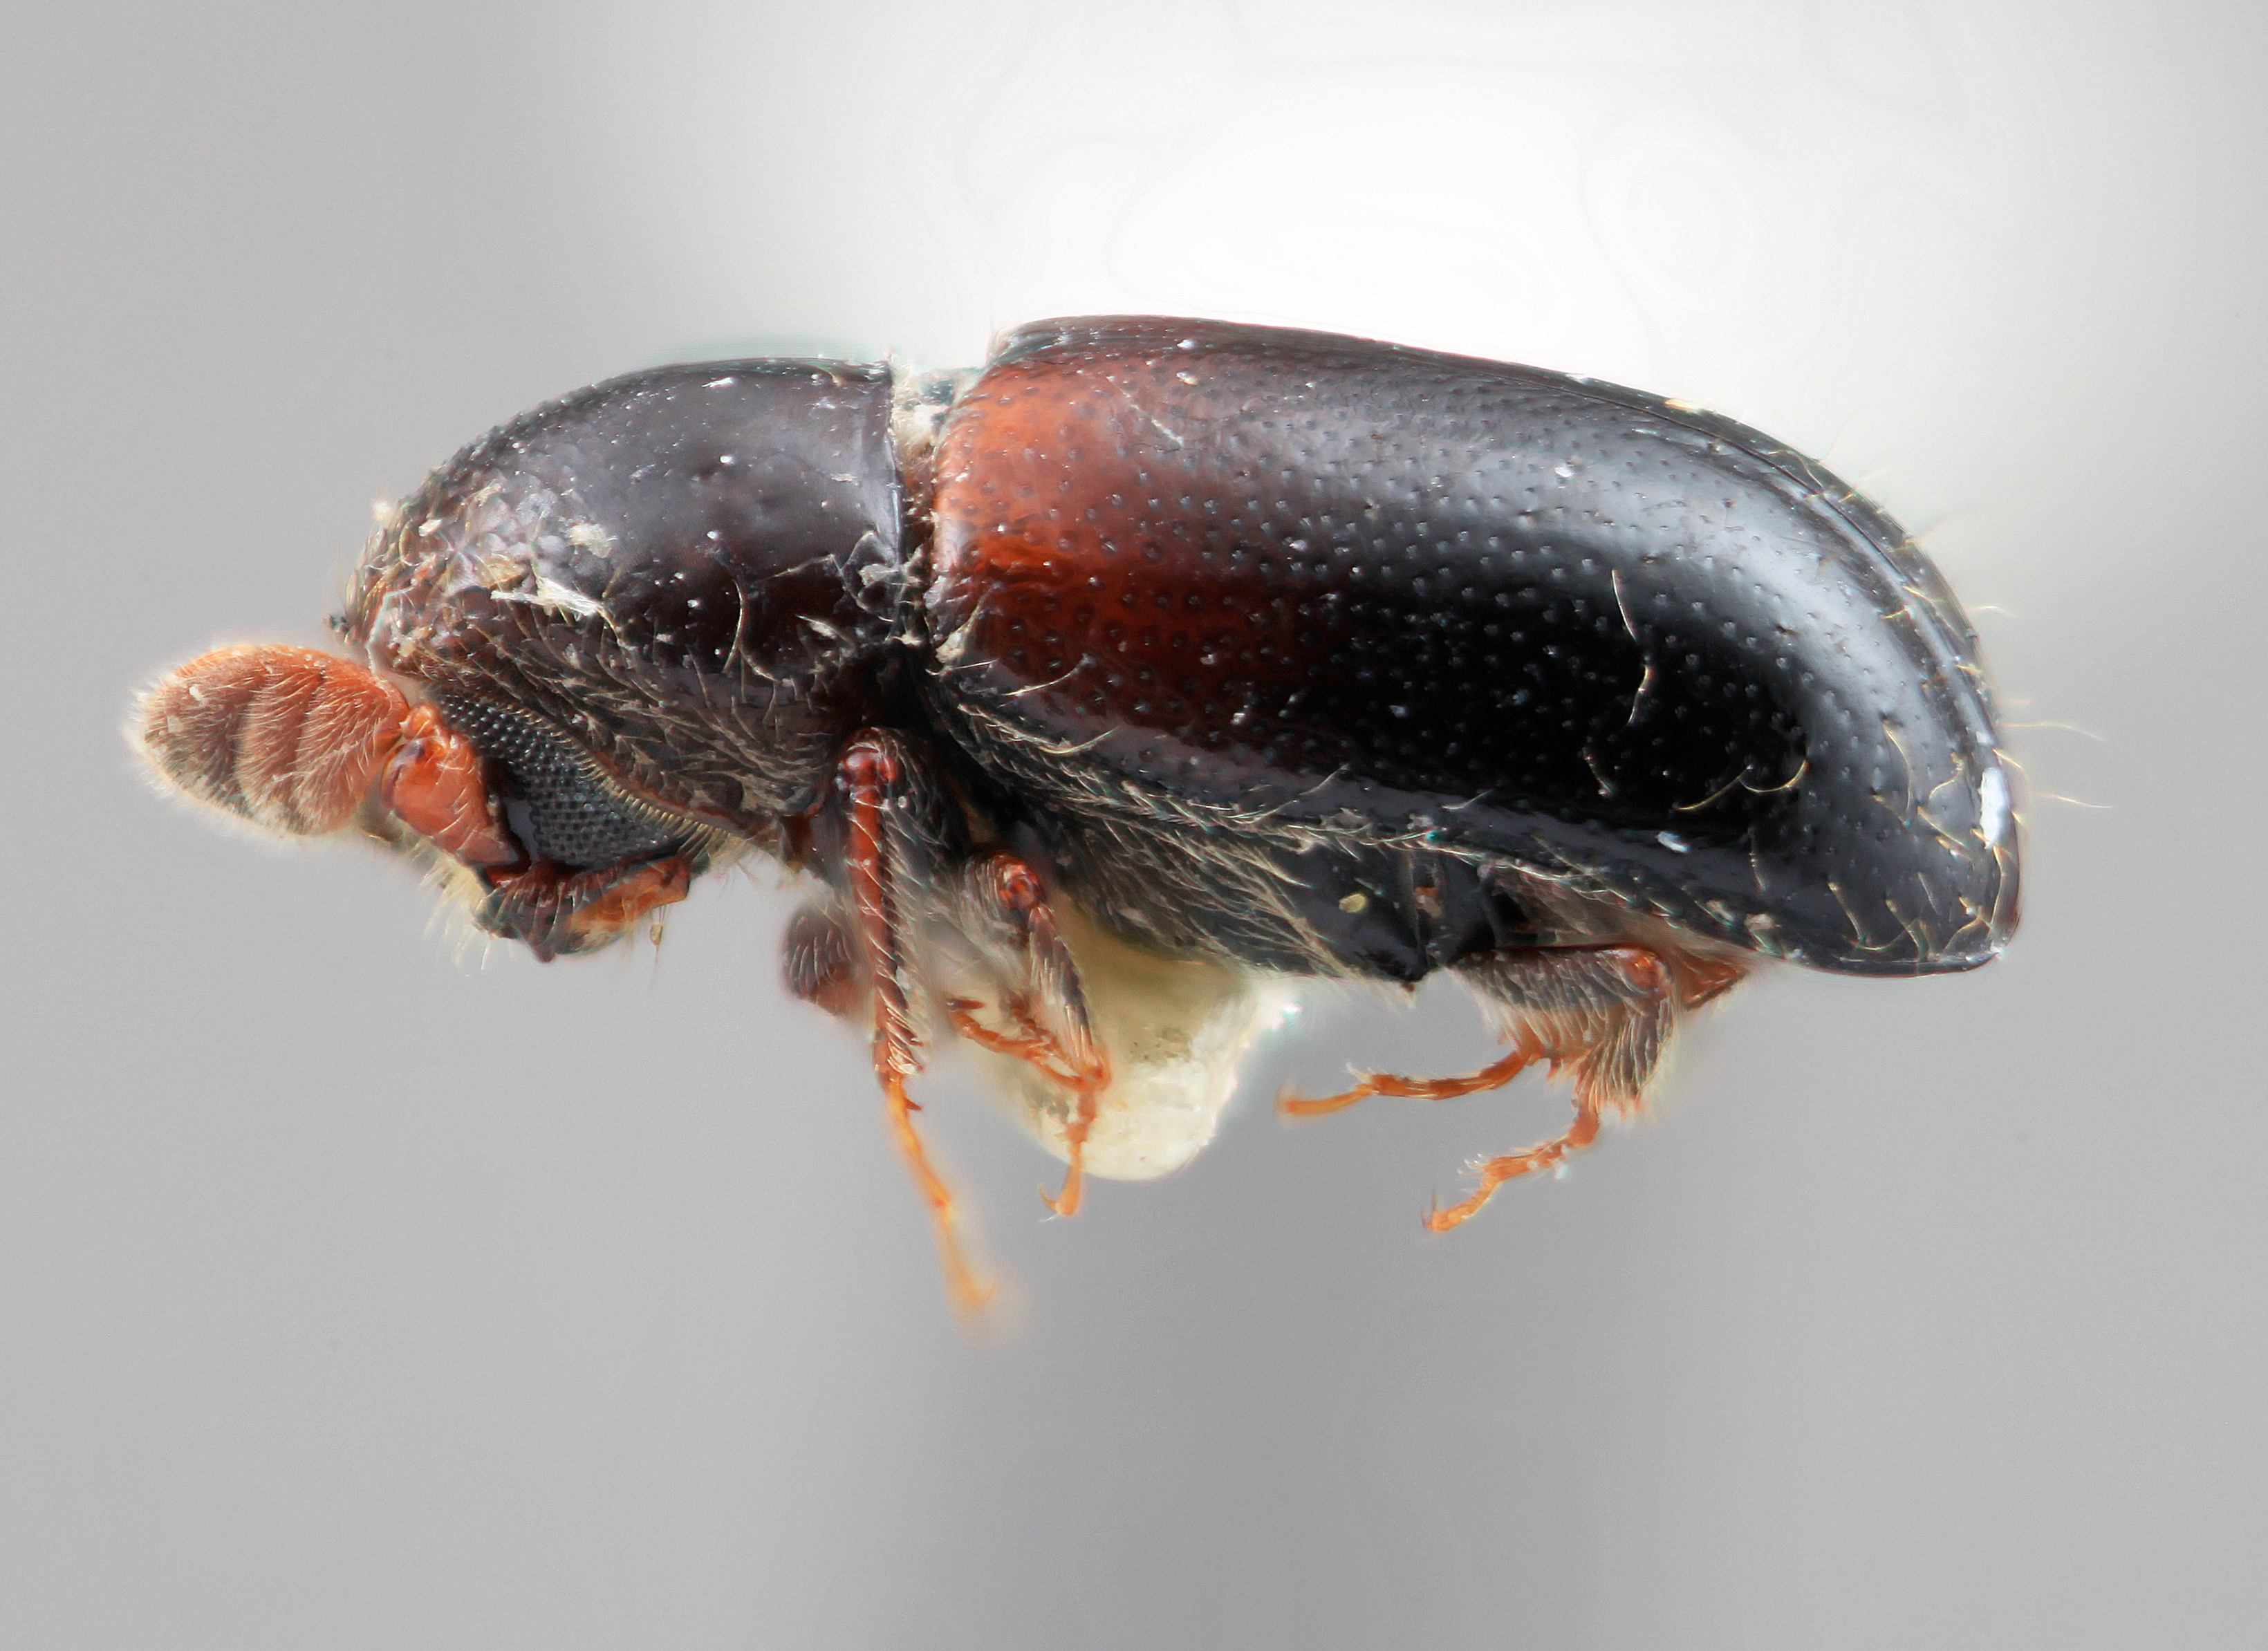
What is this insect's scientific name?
Corthylus simplex
